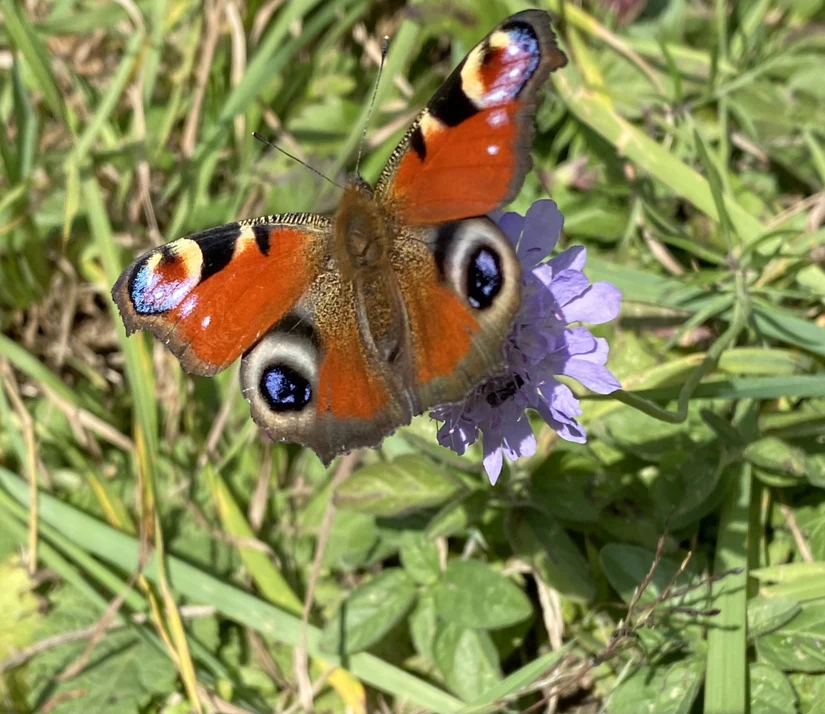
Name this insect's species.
Aglais io
